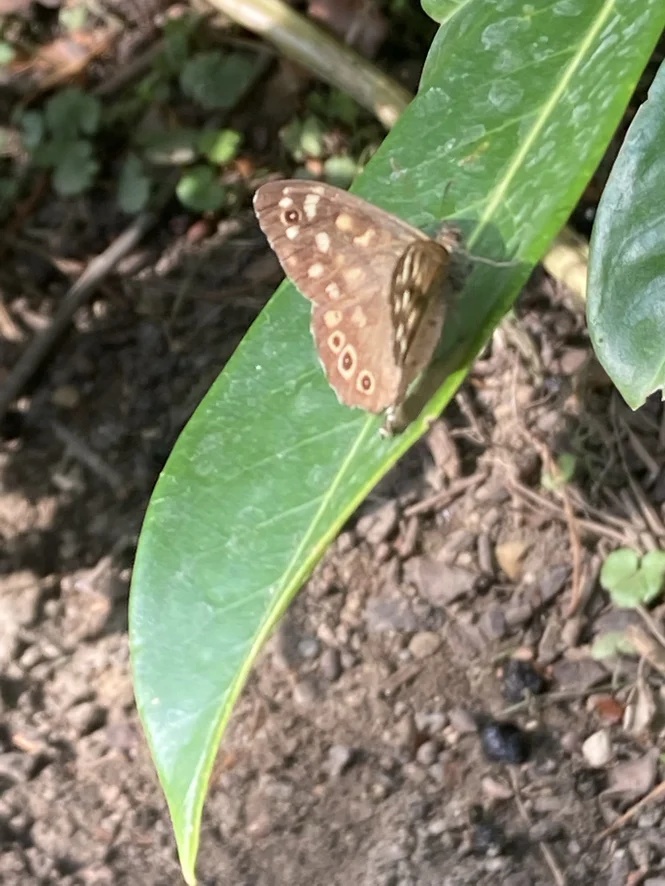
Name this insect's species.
Pararge aegeria
